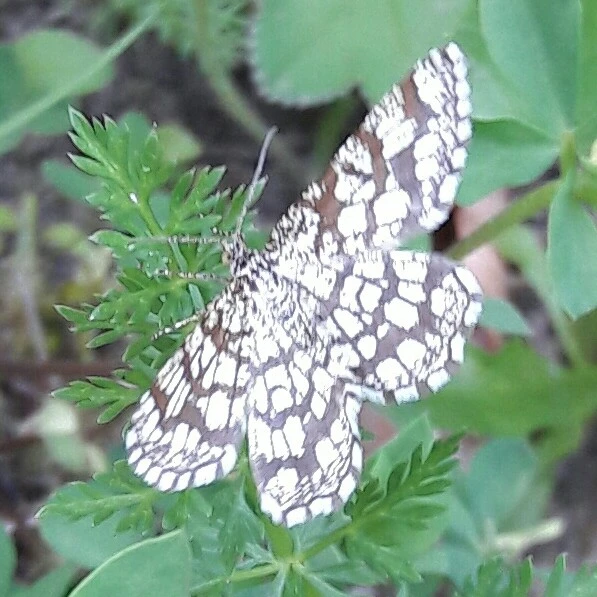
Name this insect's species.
Chiasmia clathrata
